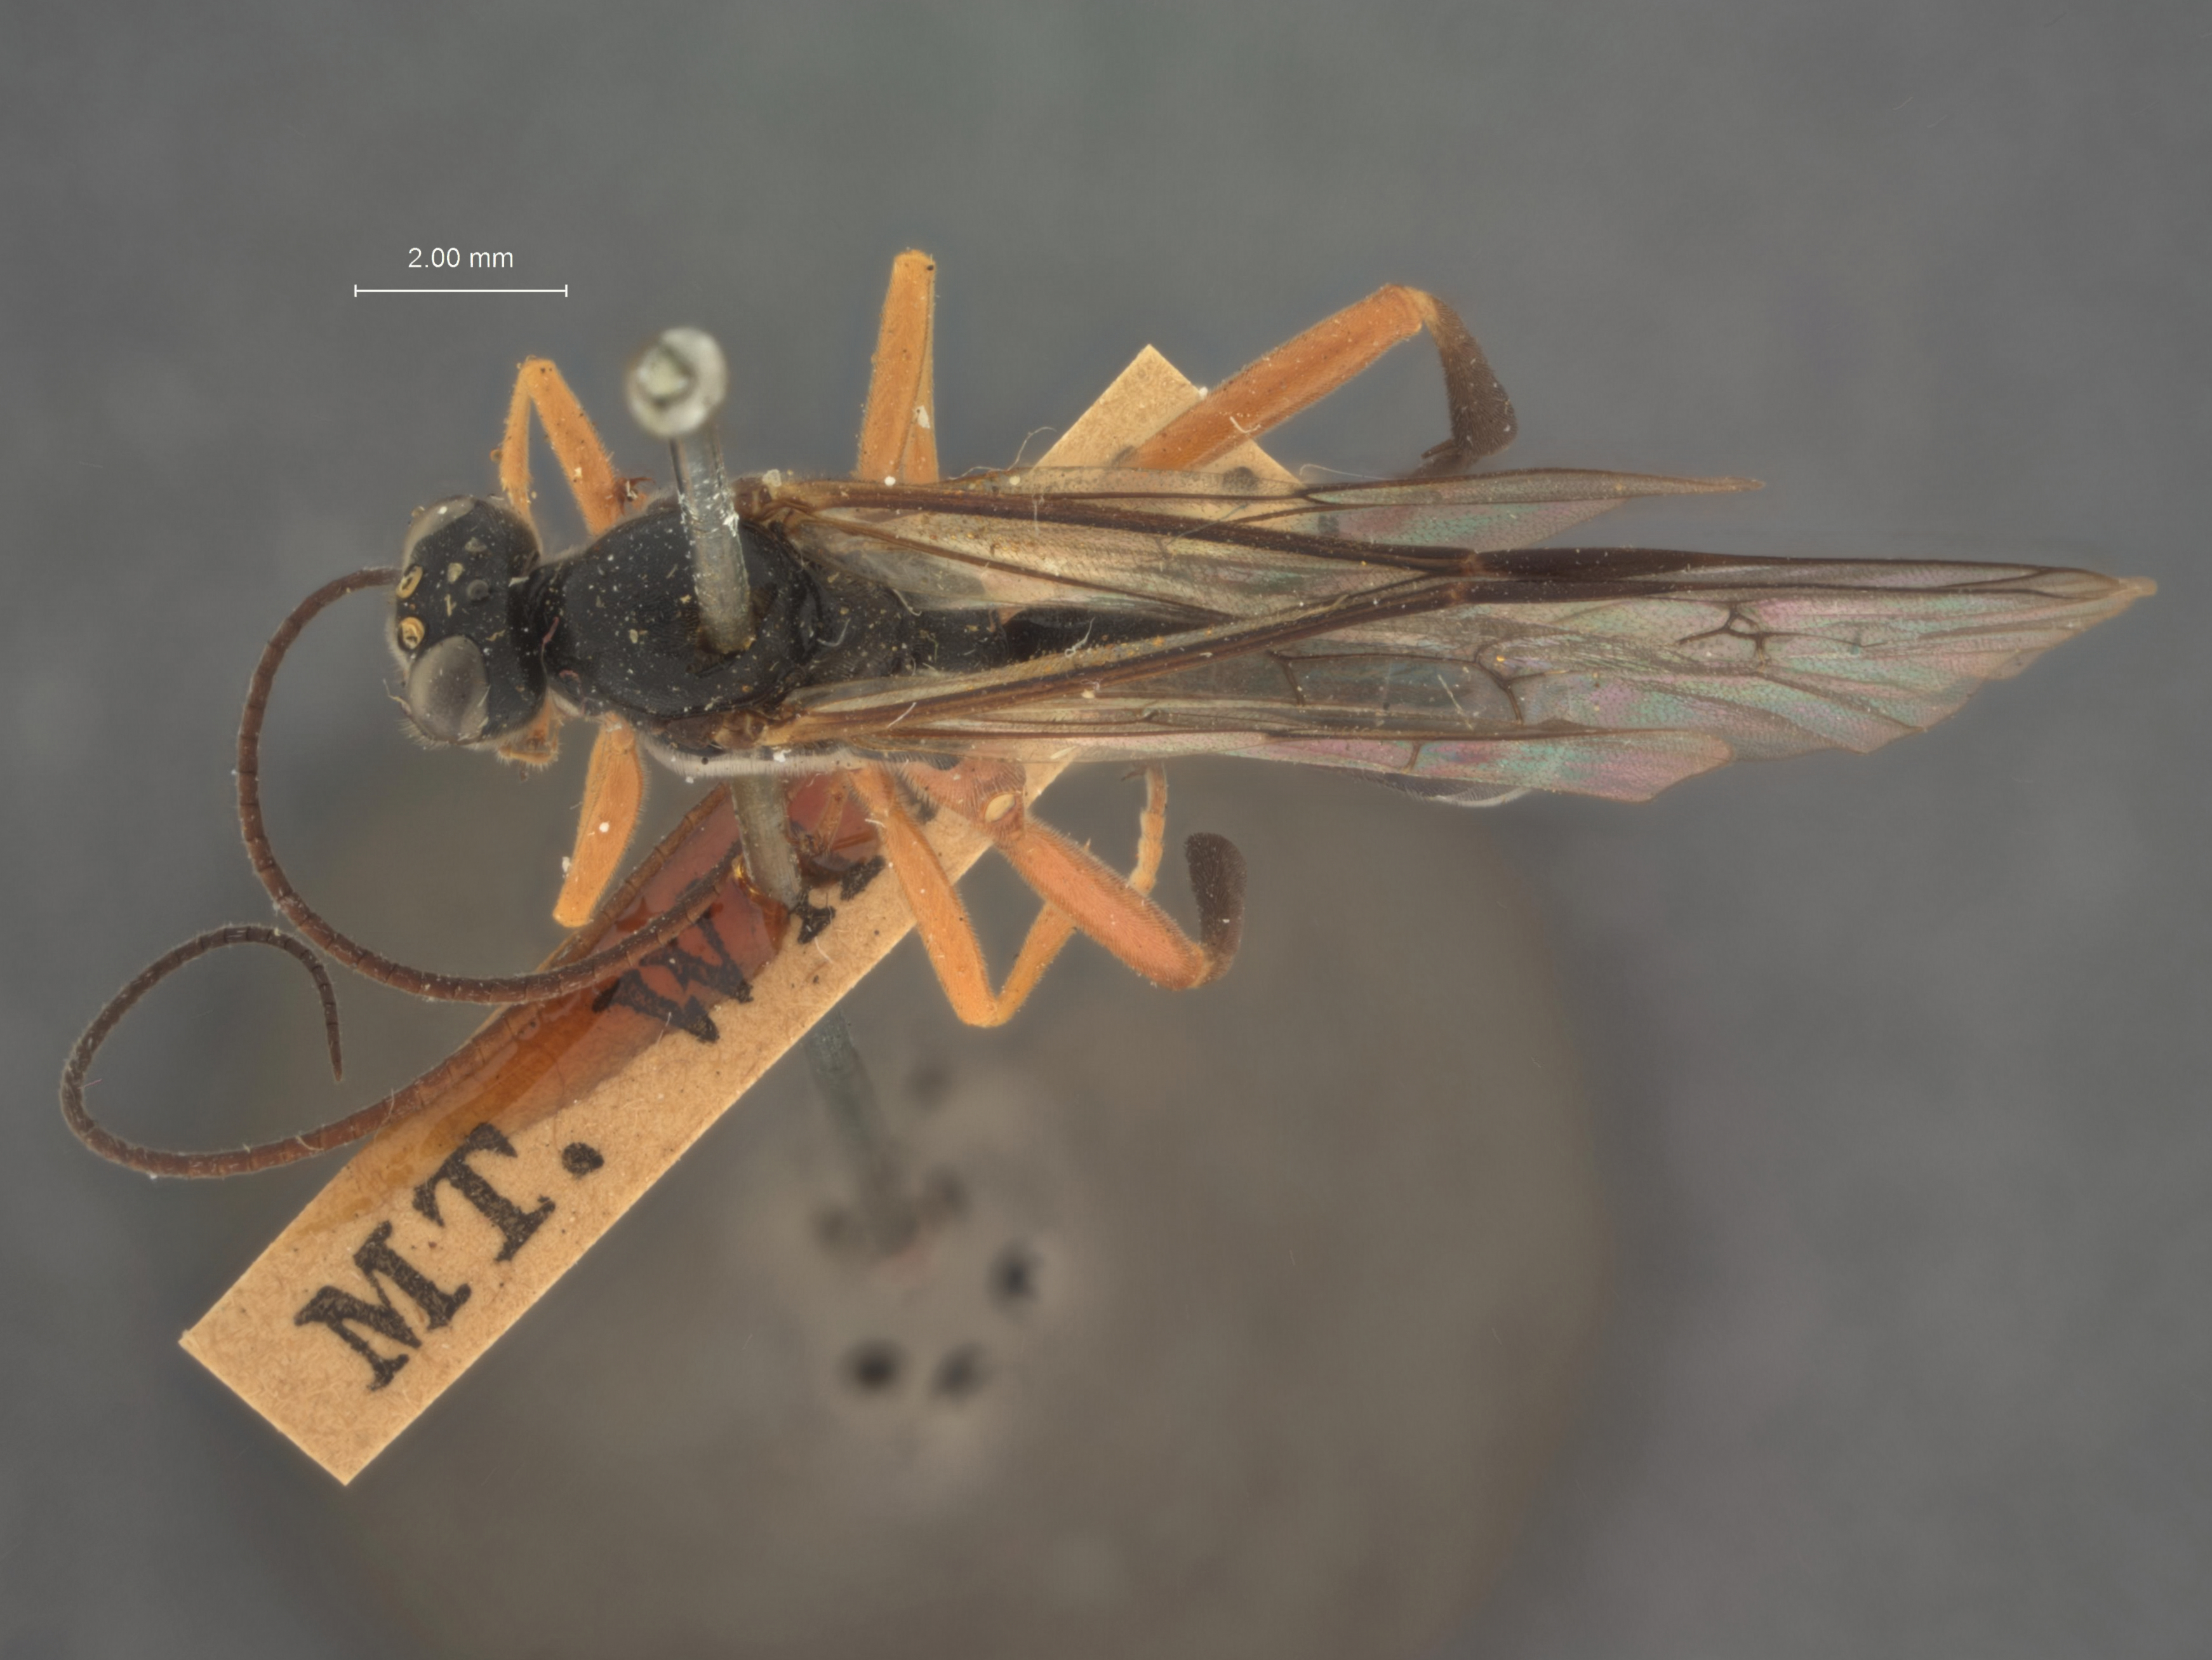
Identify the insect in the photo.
Protarchoides longipes
